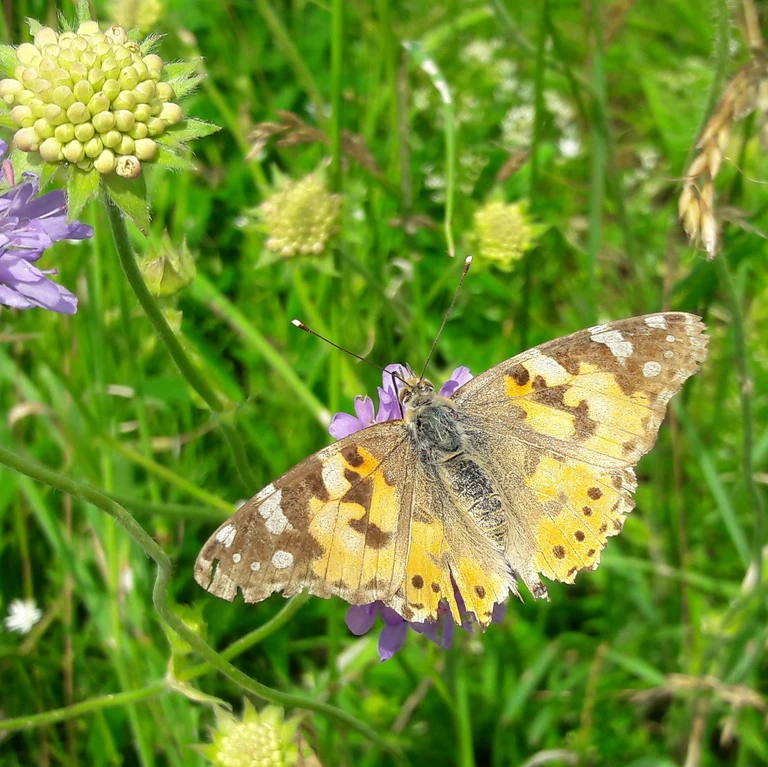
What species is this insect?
Vanessa cardui
